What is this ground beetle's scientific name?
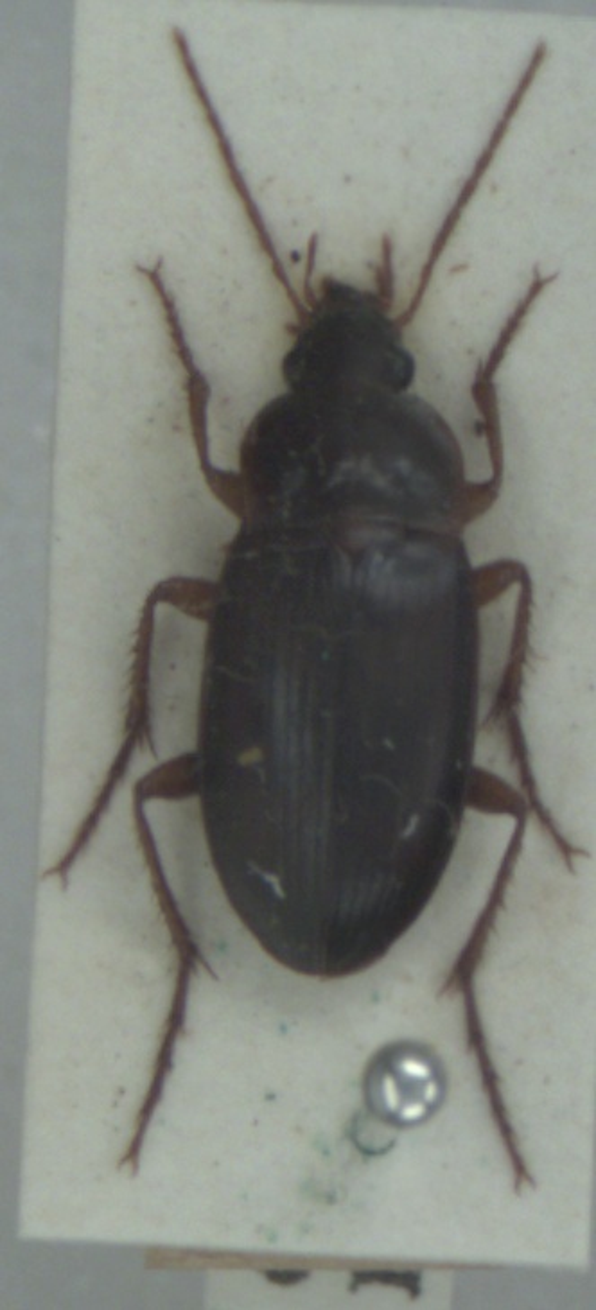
Calathus ambiguus
